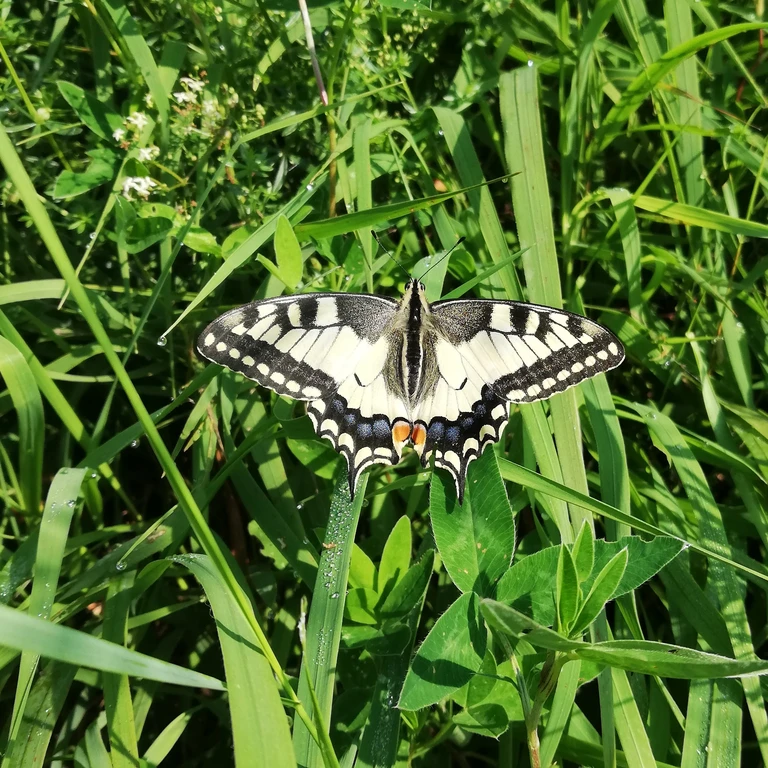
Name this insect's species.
Papilio machaon
